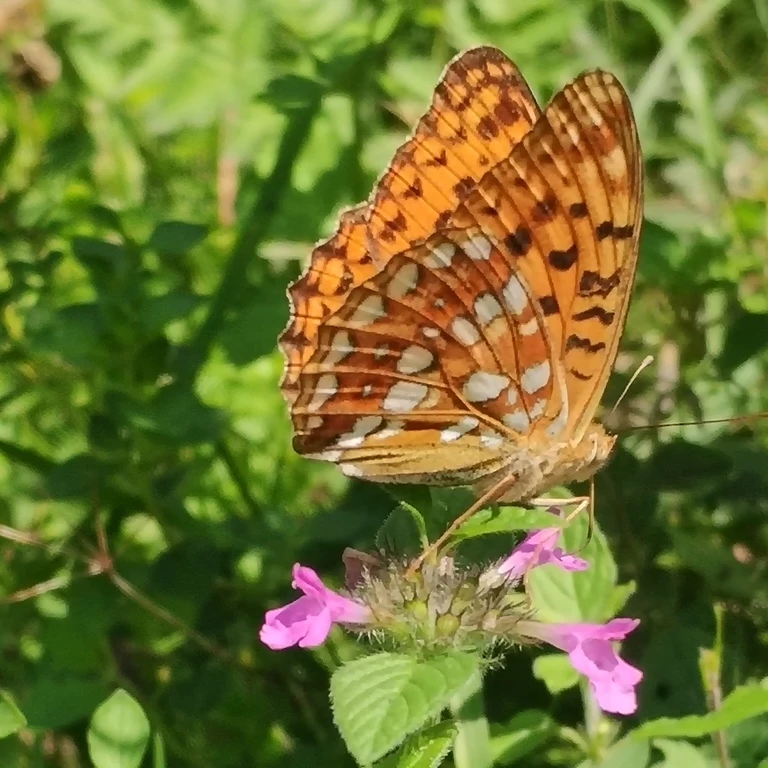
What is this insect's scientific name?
Fabriciana adippe
